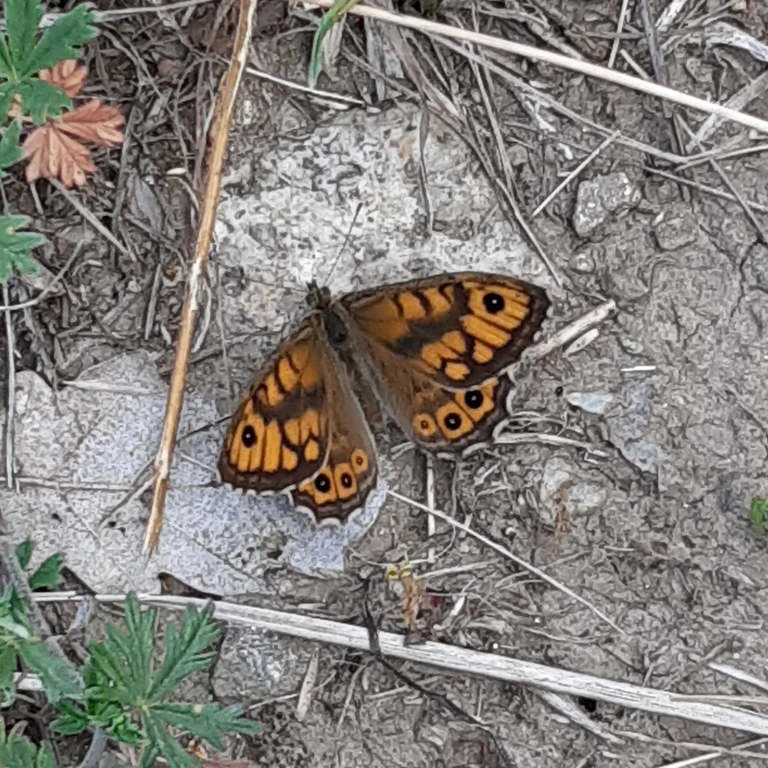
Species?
Lasiommata megera (also Pararge megera)
